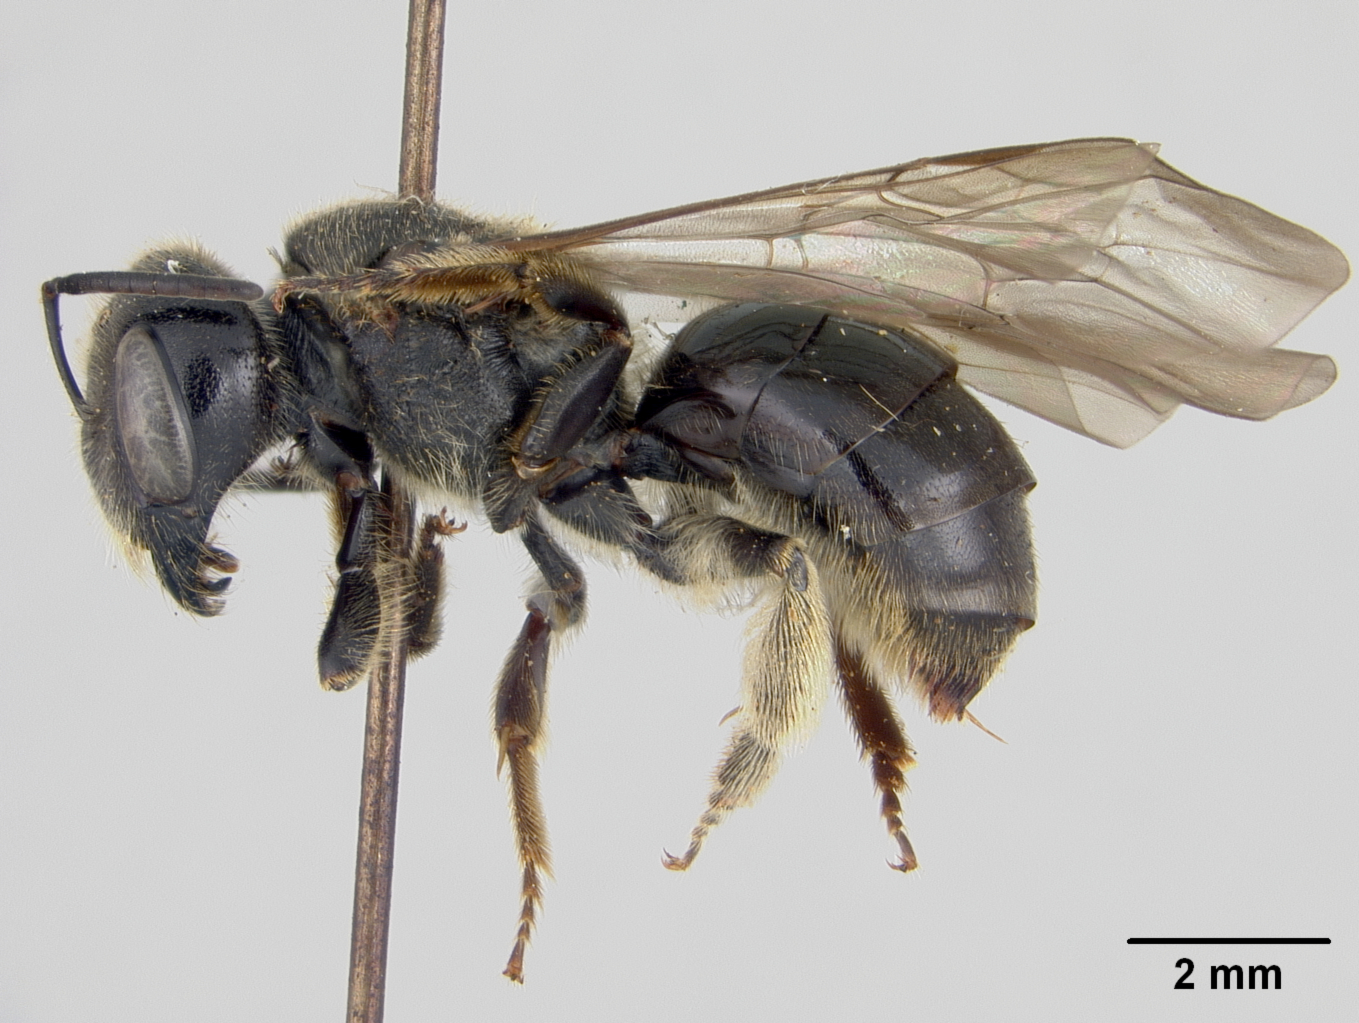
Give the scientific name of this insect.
Acanthalictus griseipennis
